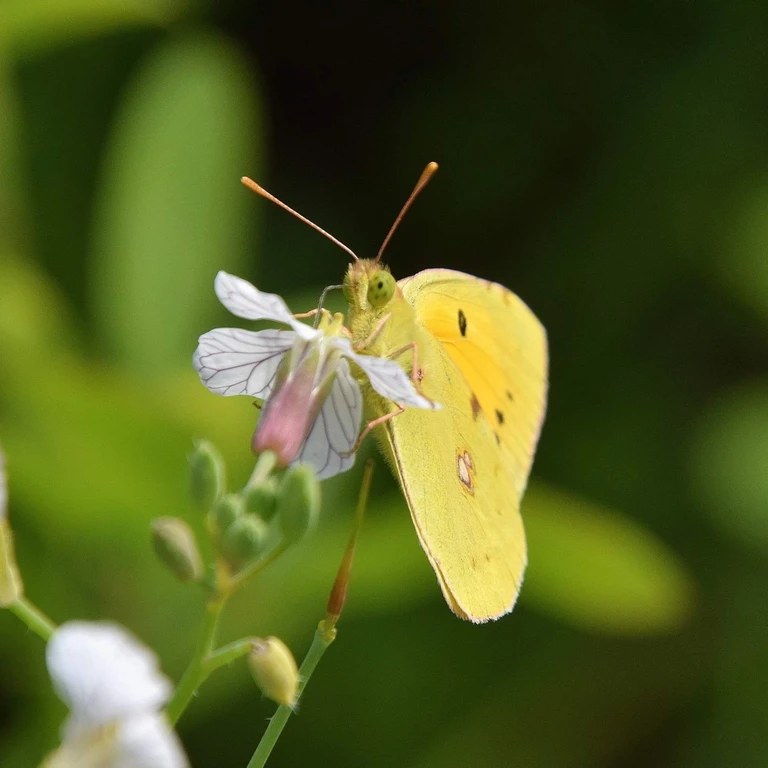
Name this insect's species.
Colias croceus
